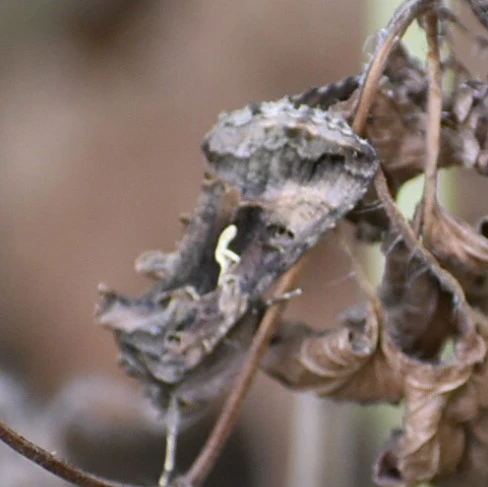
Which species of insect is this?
Autographa gamma
